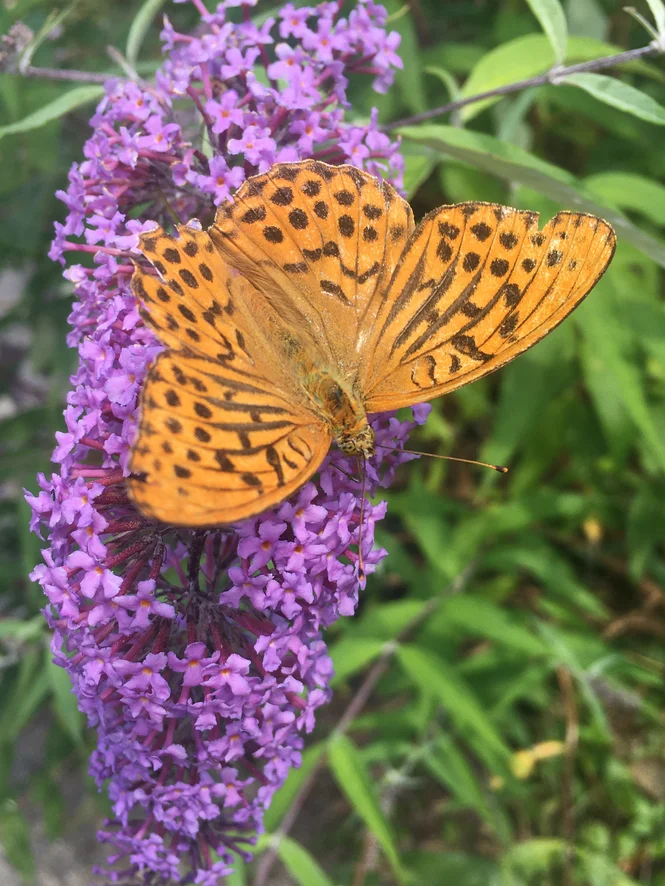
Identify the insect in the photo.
Argynnis paphia
